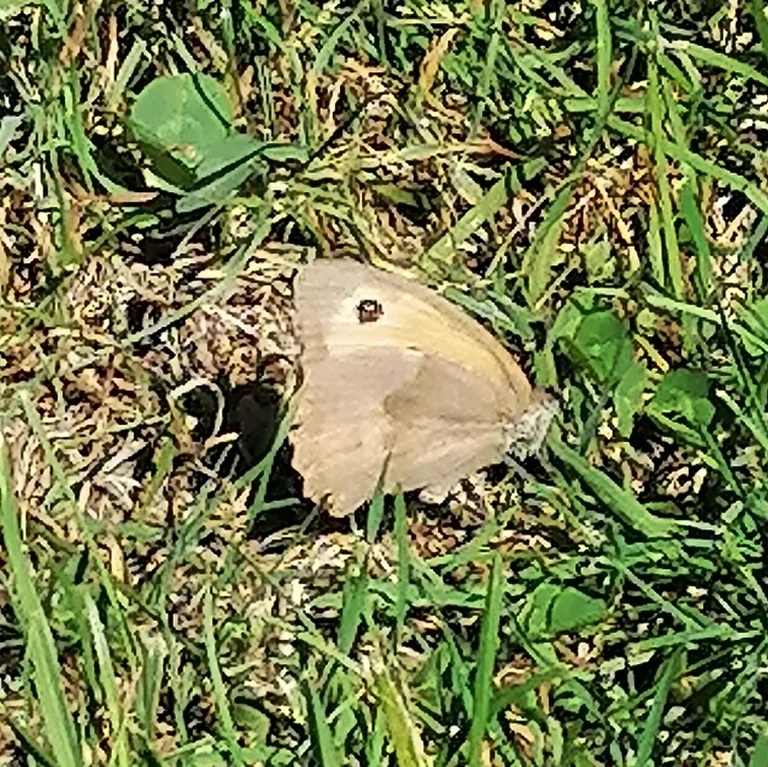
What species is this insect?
Maniola jurtina
